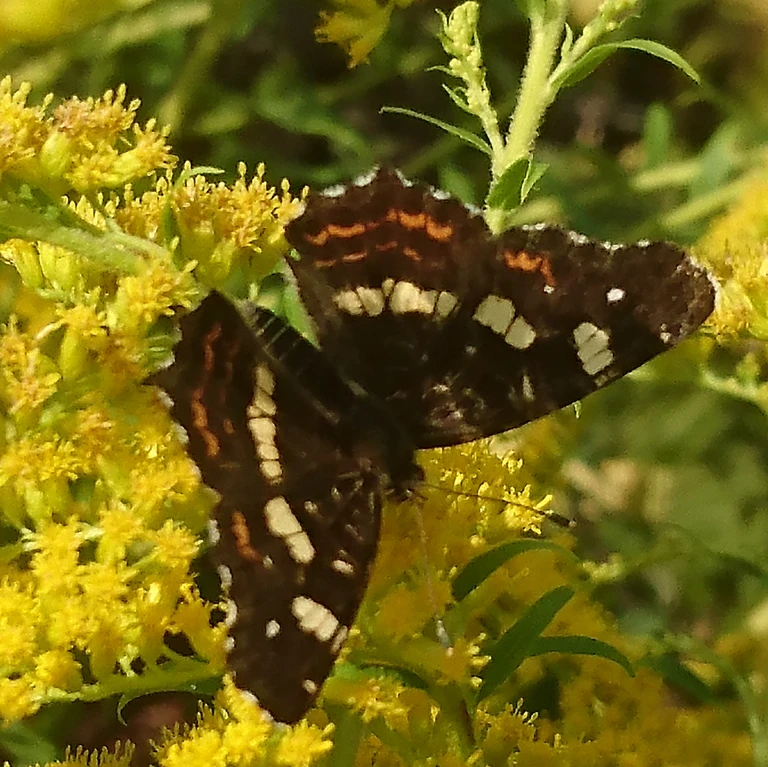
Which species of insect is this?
Araschnia levana
